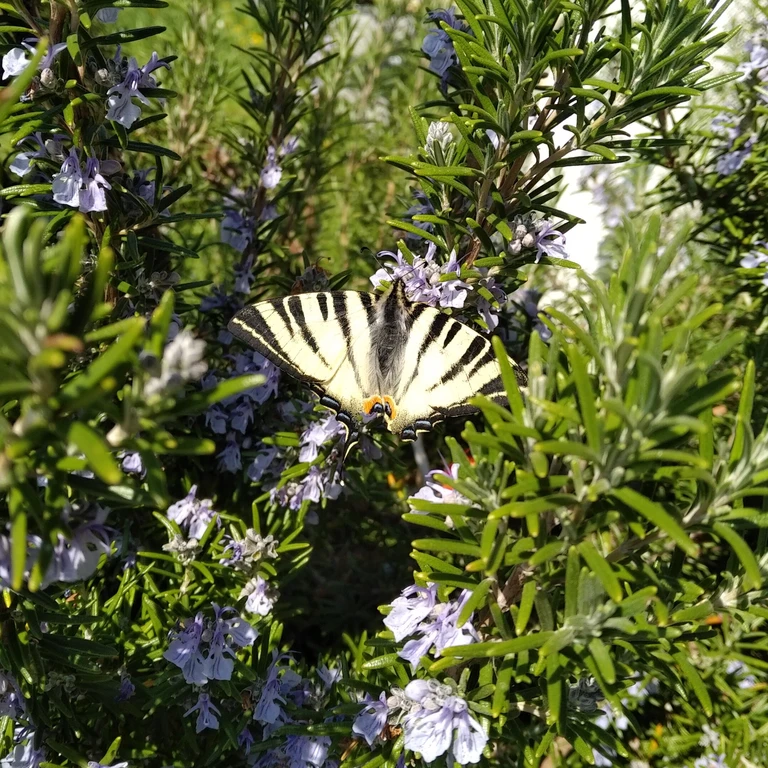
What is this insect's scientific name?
Iphiclides podalirius
